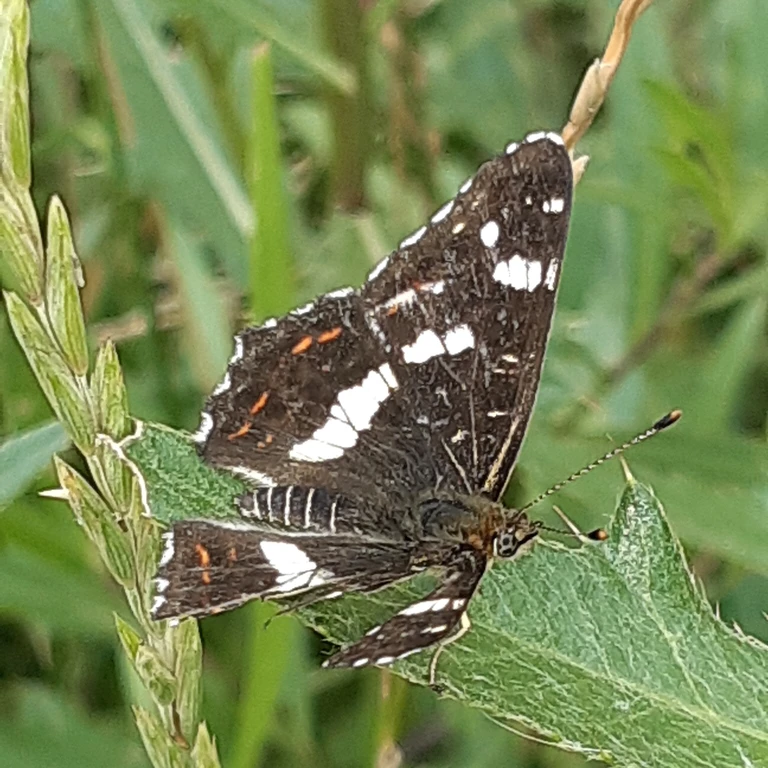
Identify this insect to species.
Araschnia levana
